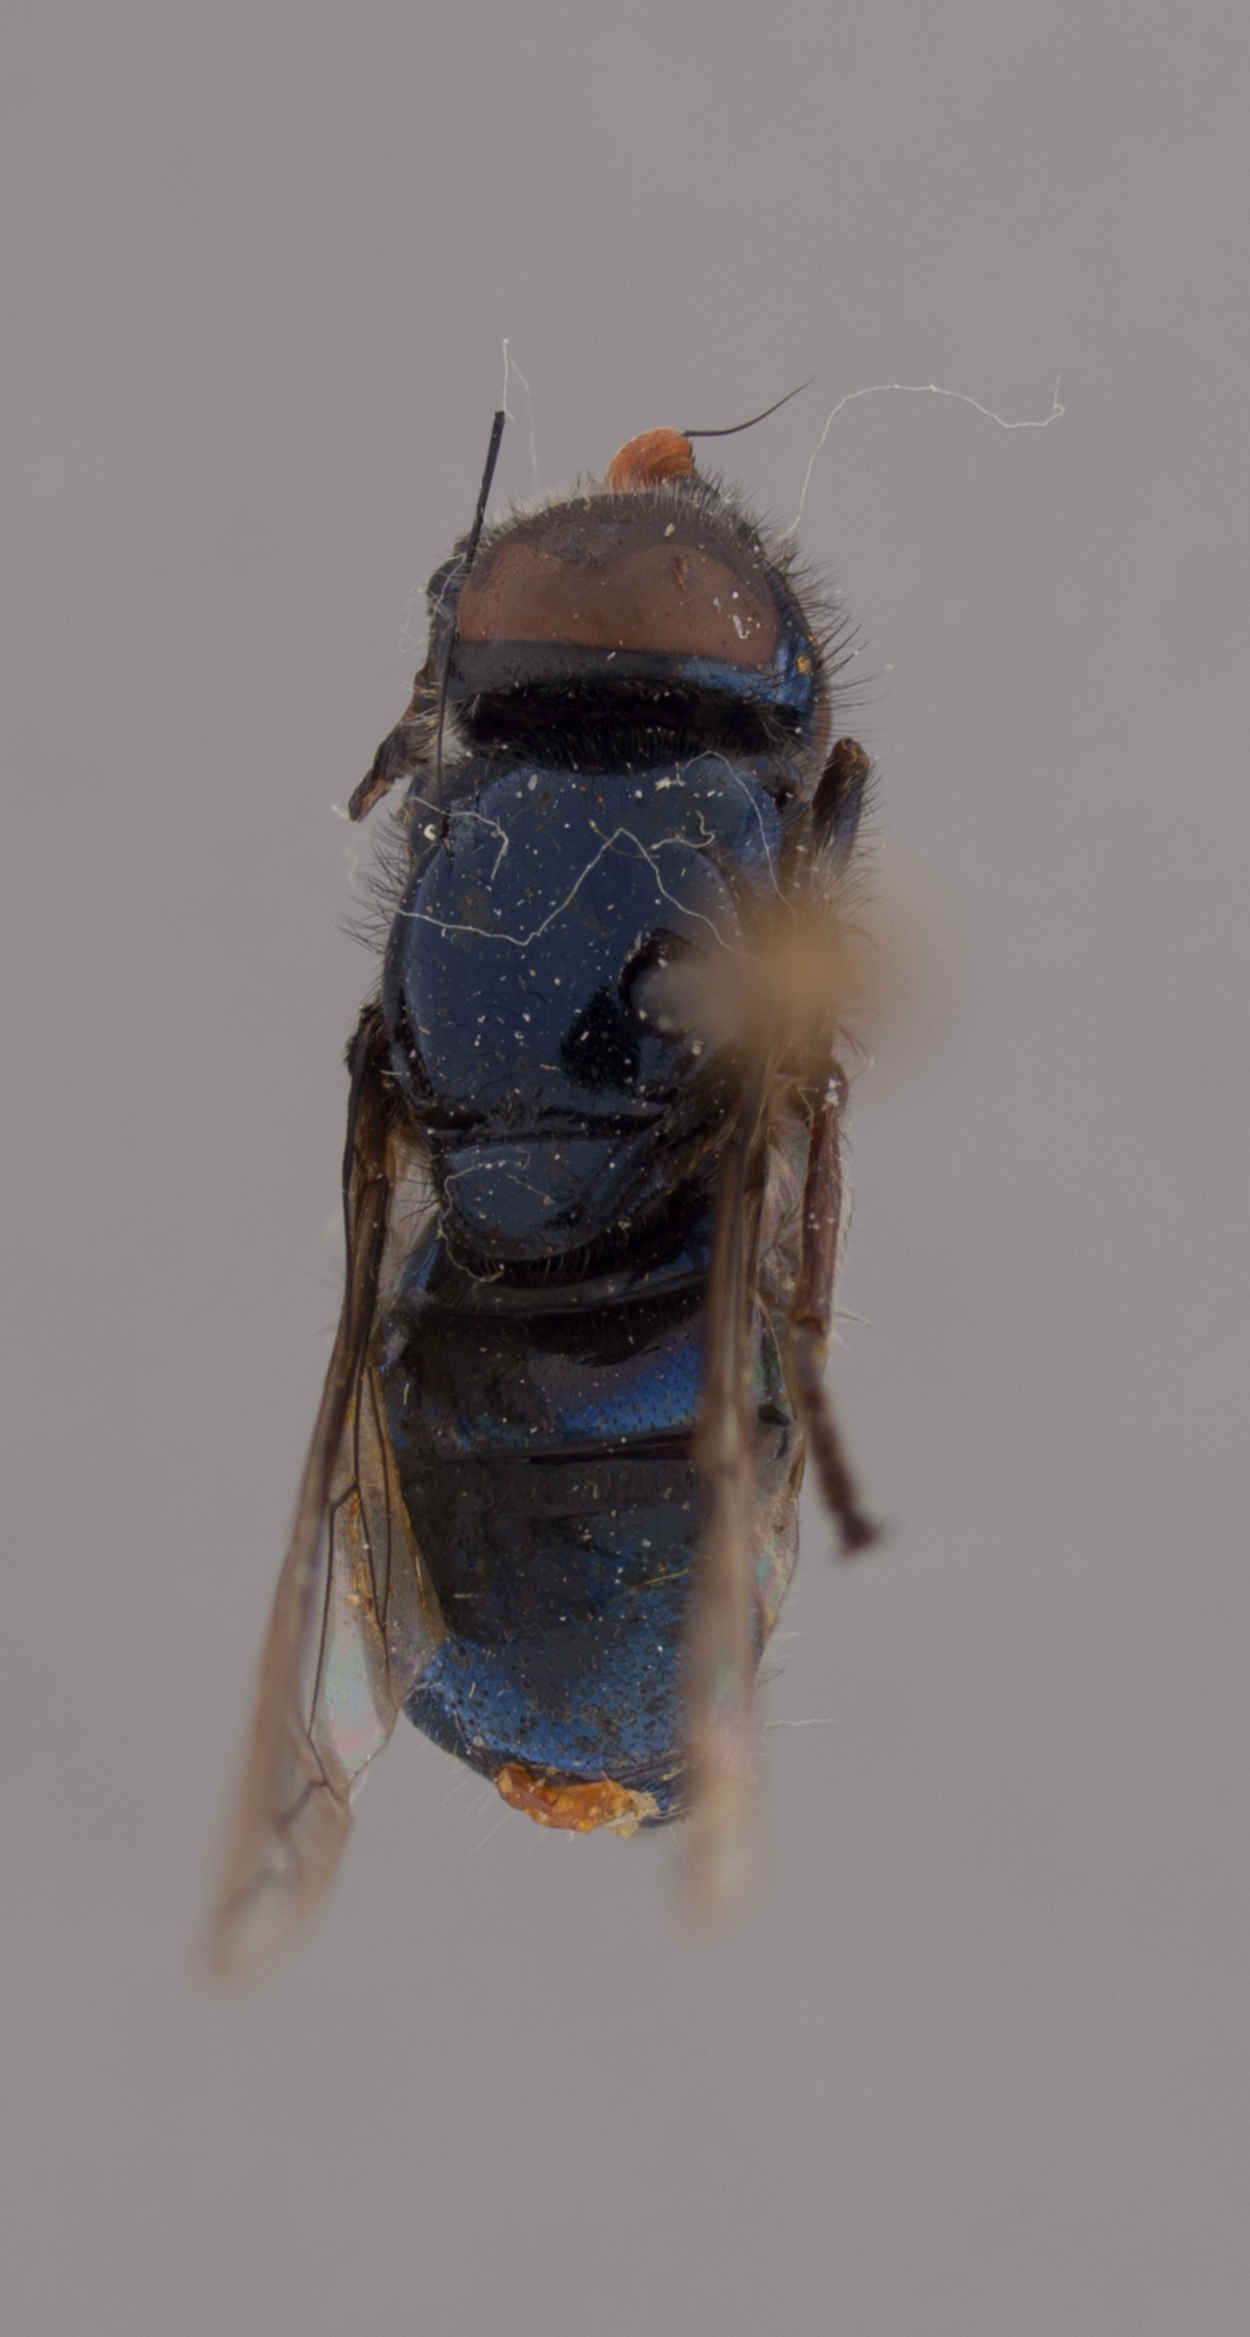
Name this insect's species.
Notiocheilosia nitescens
